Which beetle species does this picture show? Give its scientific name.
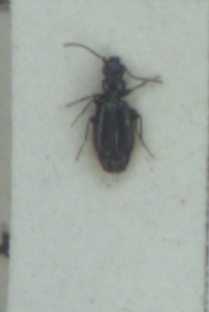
Microlestes maurus
